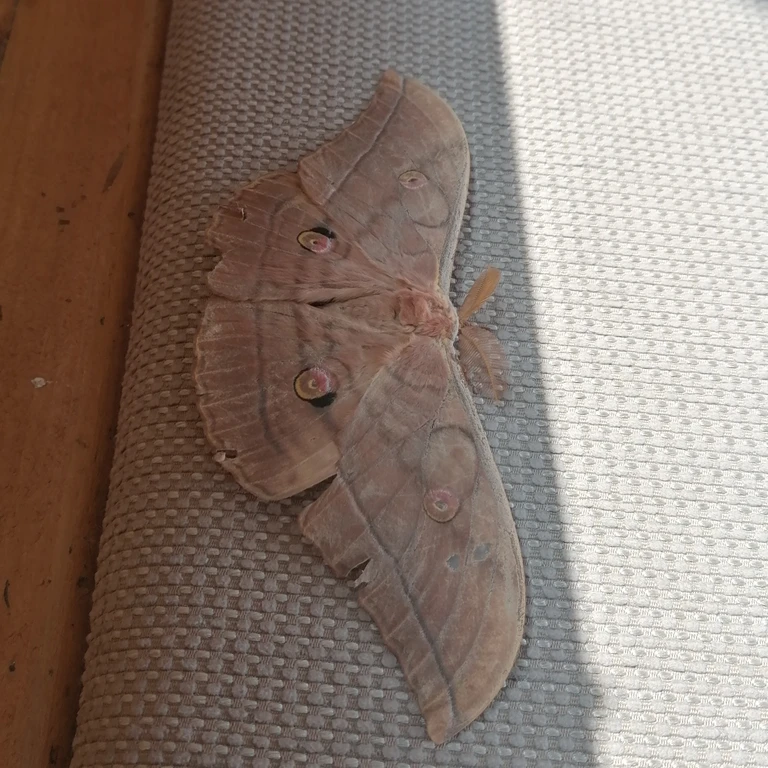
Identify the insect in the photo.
Antheraea yamamai
